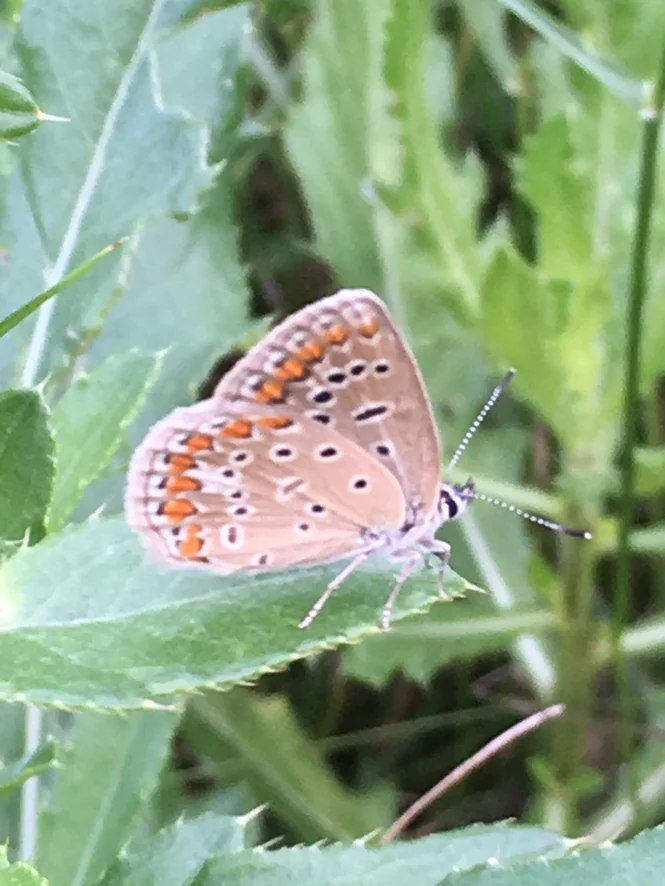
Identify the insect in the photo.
Polyommatus icarus
